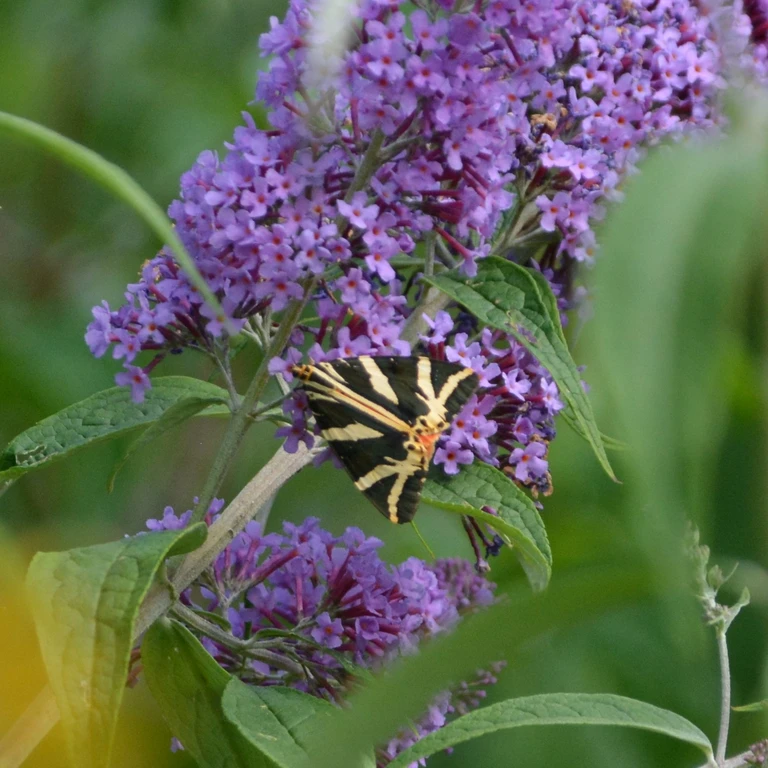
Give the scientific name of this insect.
Euplagia quadripunctaria
